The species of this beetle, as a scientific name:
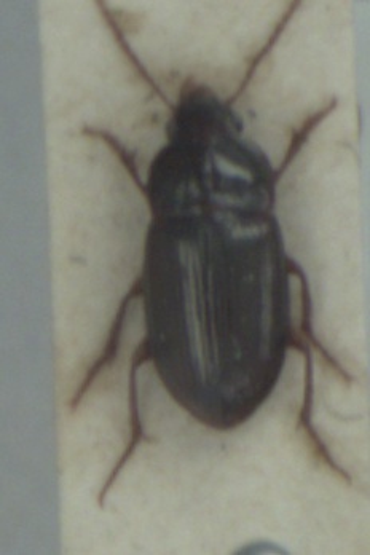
Amara bifrons
